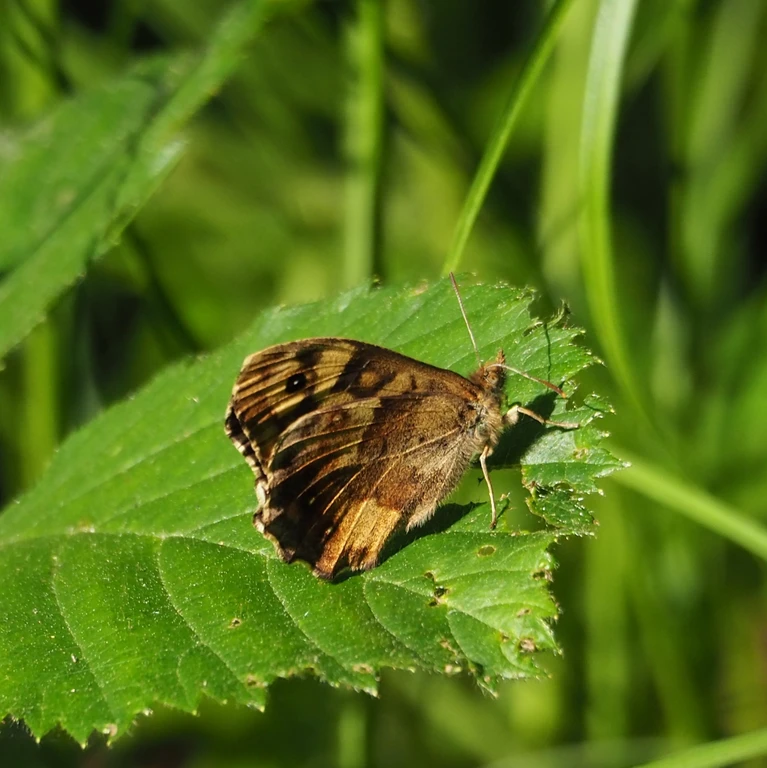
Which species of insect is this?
Pararge aegeria
